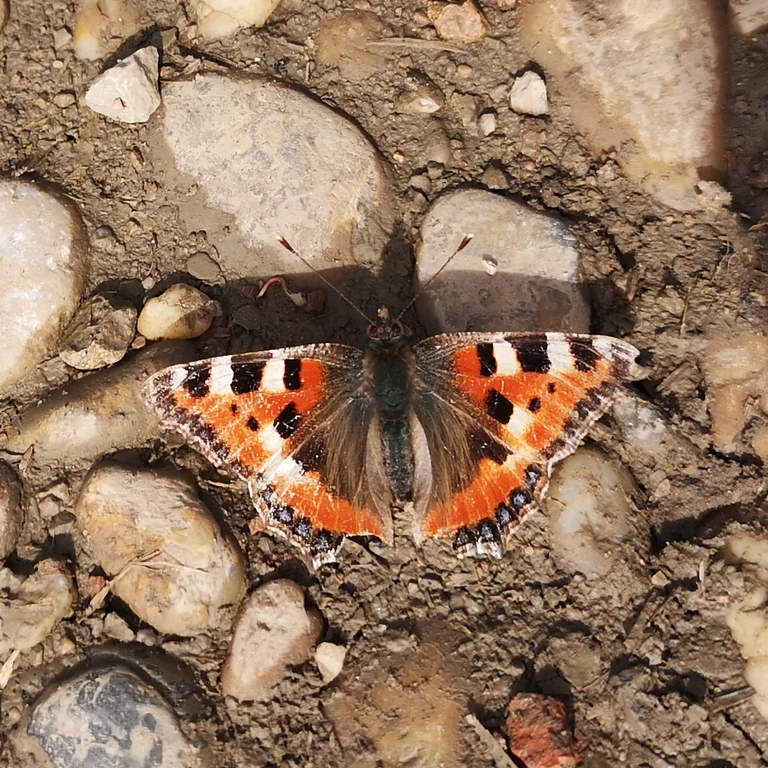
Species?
Aglais urticae
